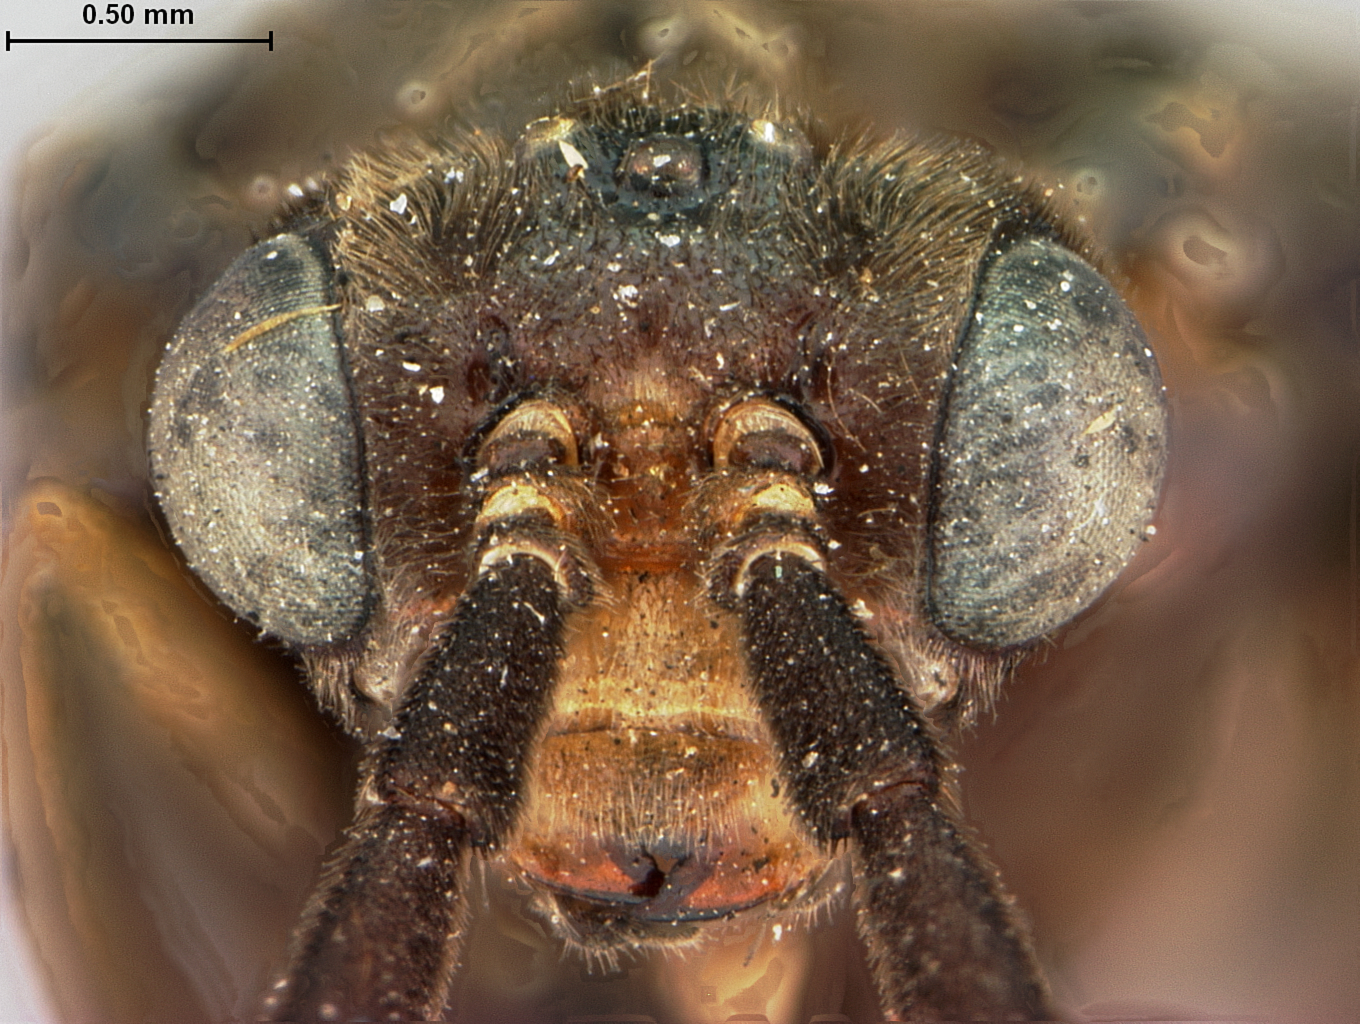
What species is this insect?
Phymatocera racemosae
